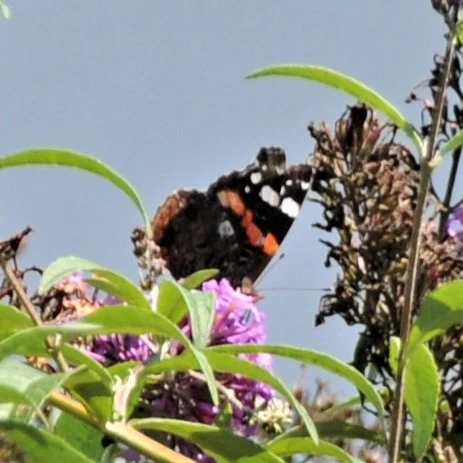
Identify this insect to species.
Vanessa atalanta
